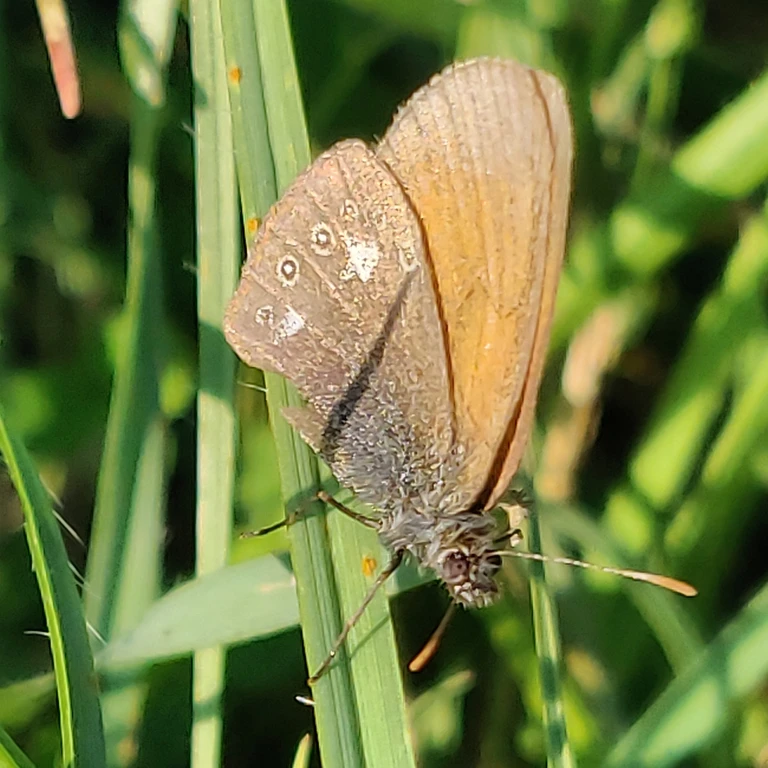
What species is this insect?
Coenonympha glycerion (also Coenonympha iphis)
